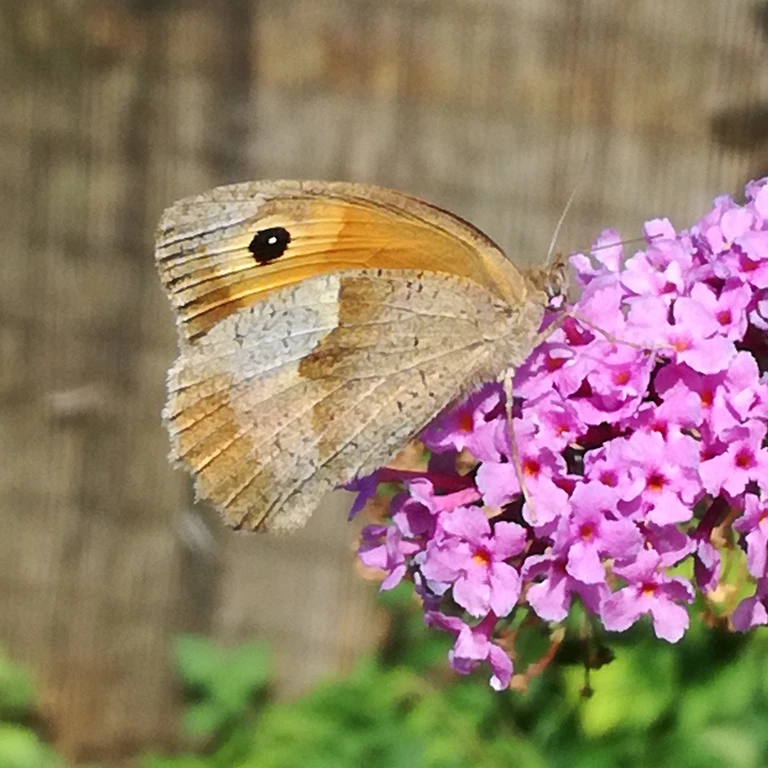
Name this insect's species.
Maniola jurtina
